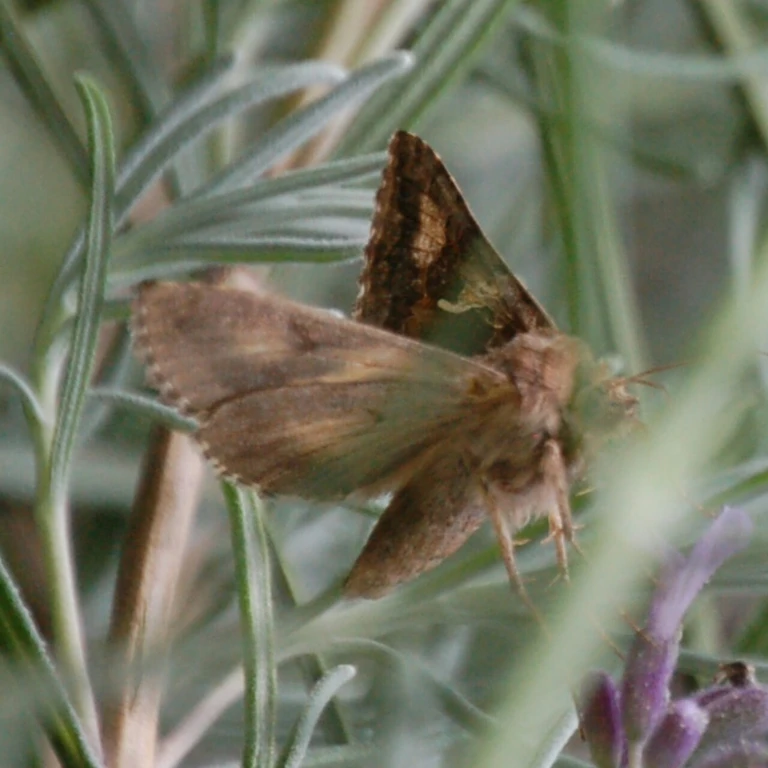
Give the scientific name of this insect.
Autographa gamma
